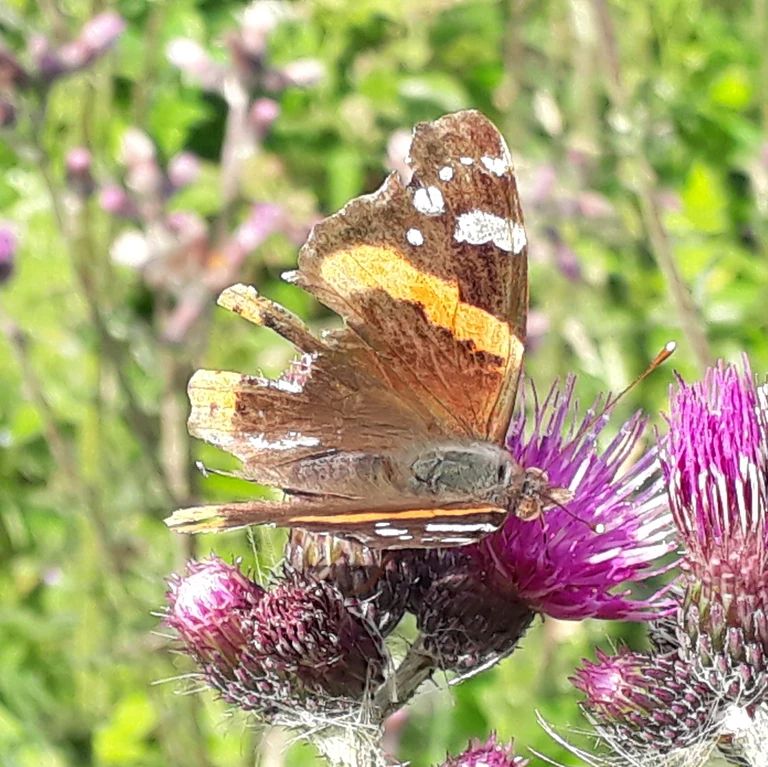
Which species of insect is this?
Vanessa atalanta
